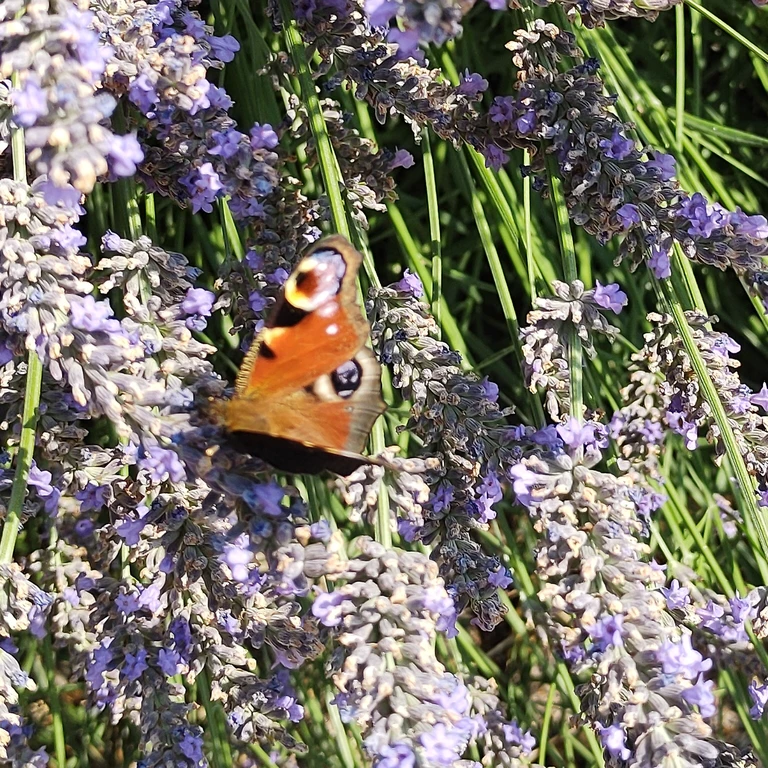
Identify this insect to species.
Aglais io
